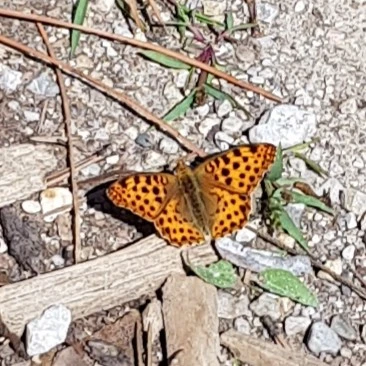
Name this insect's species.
Issoria lathonia
